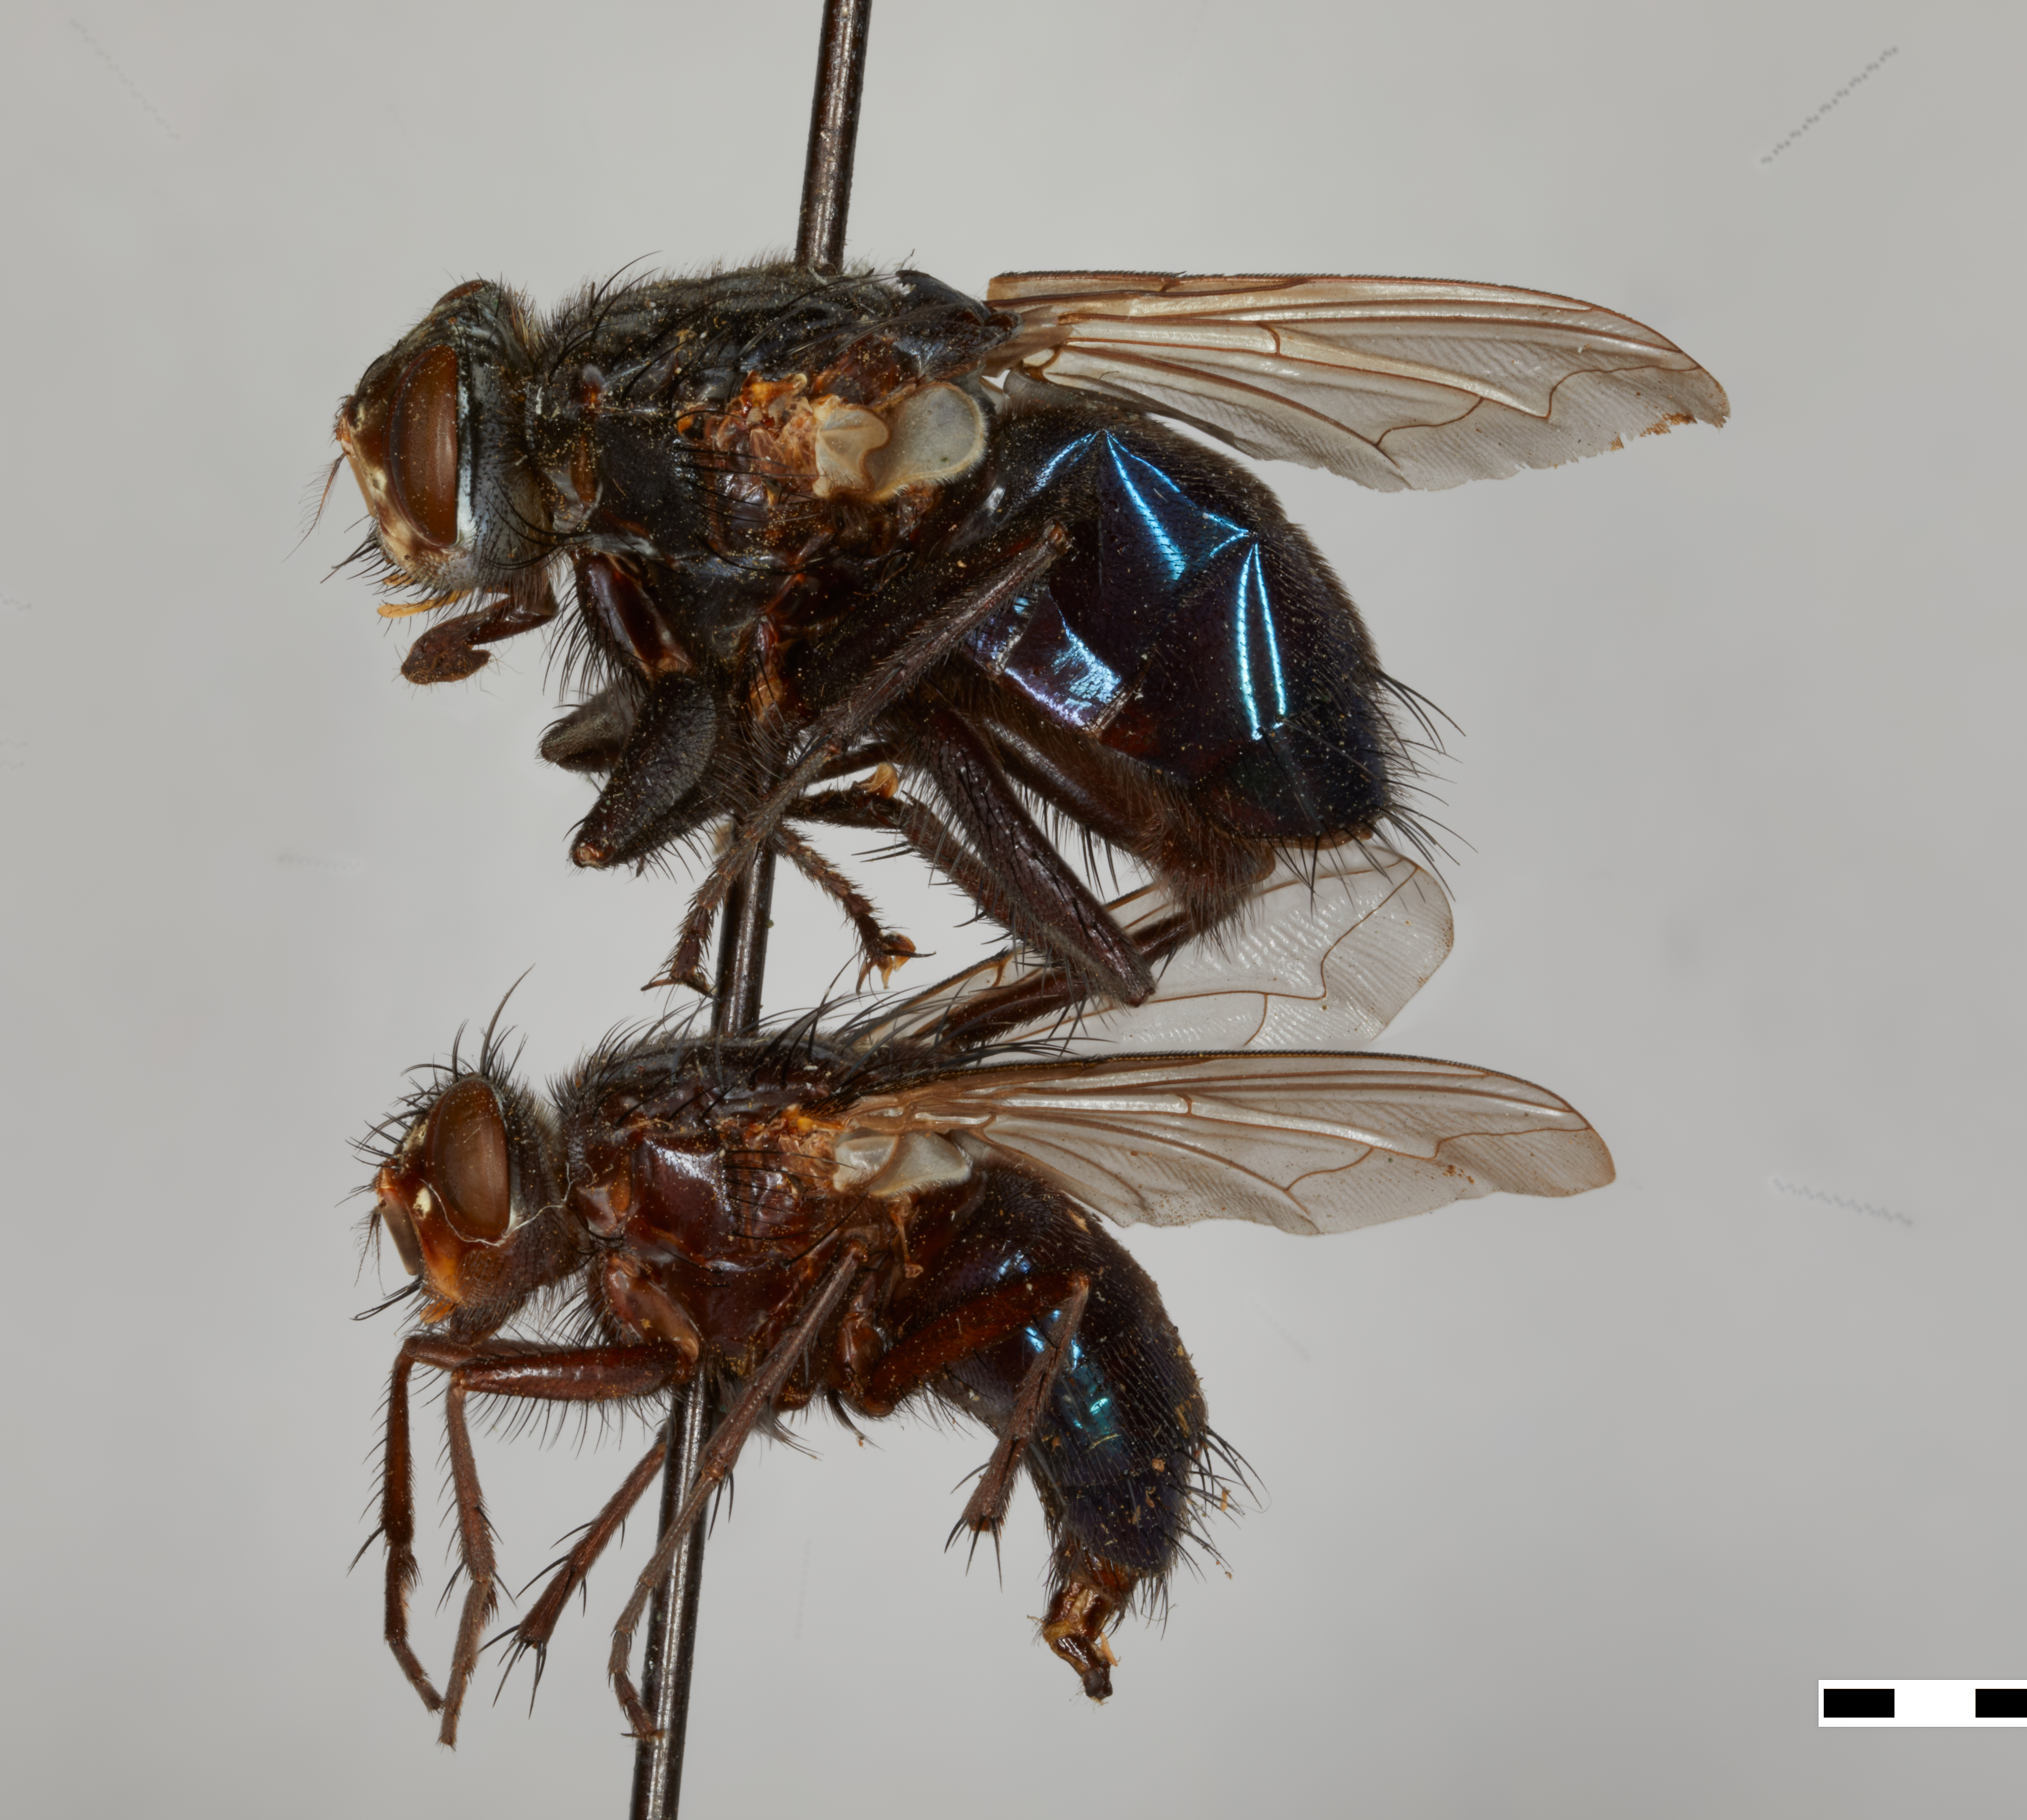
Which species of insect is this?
Cynomyia elongata (also Cyanus elongatus)
